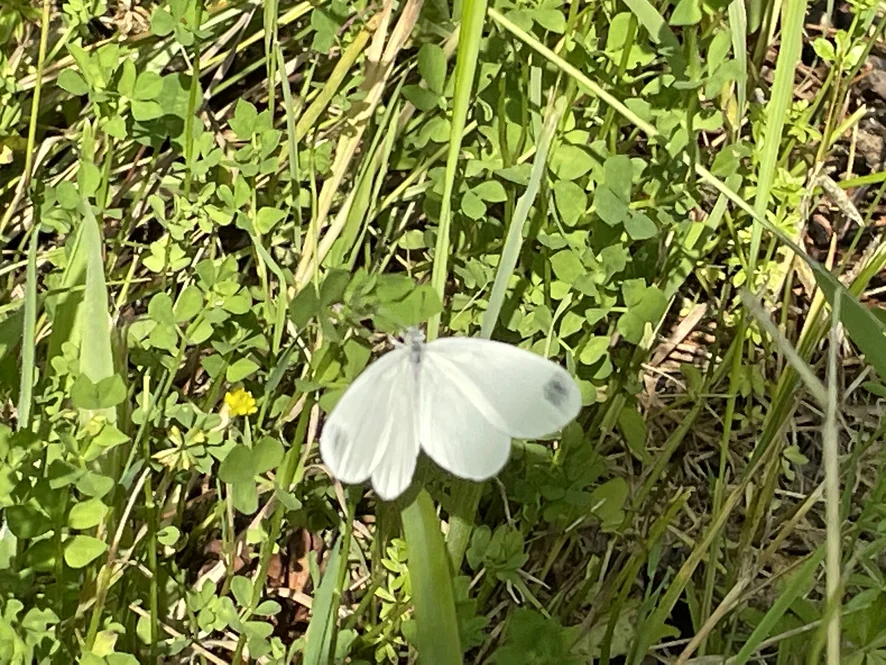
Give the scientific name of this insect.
Leptidea sinapis/juvernica
